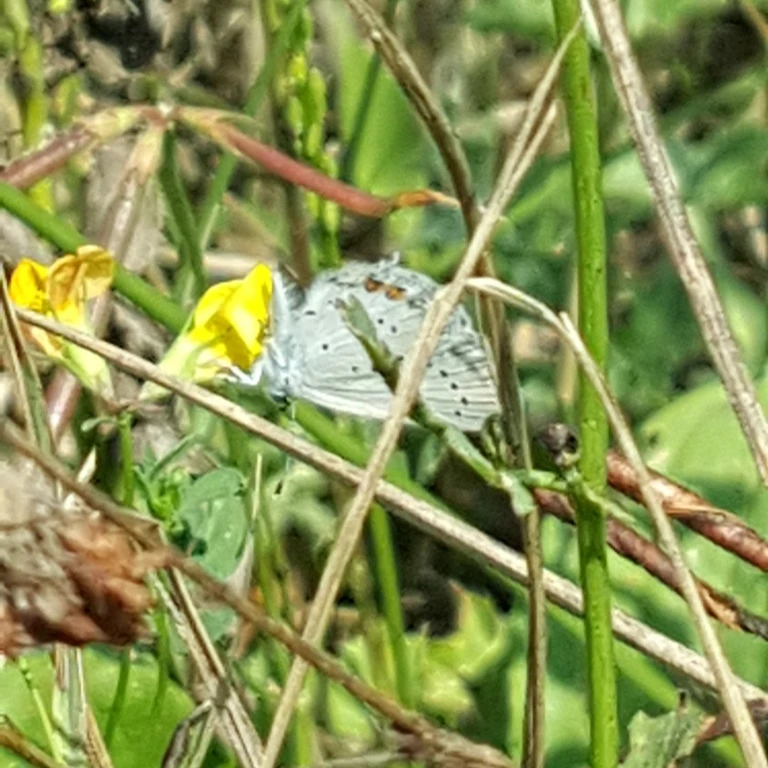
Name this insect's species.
Cupido argiades (also Elkalyce argiades)
